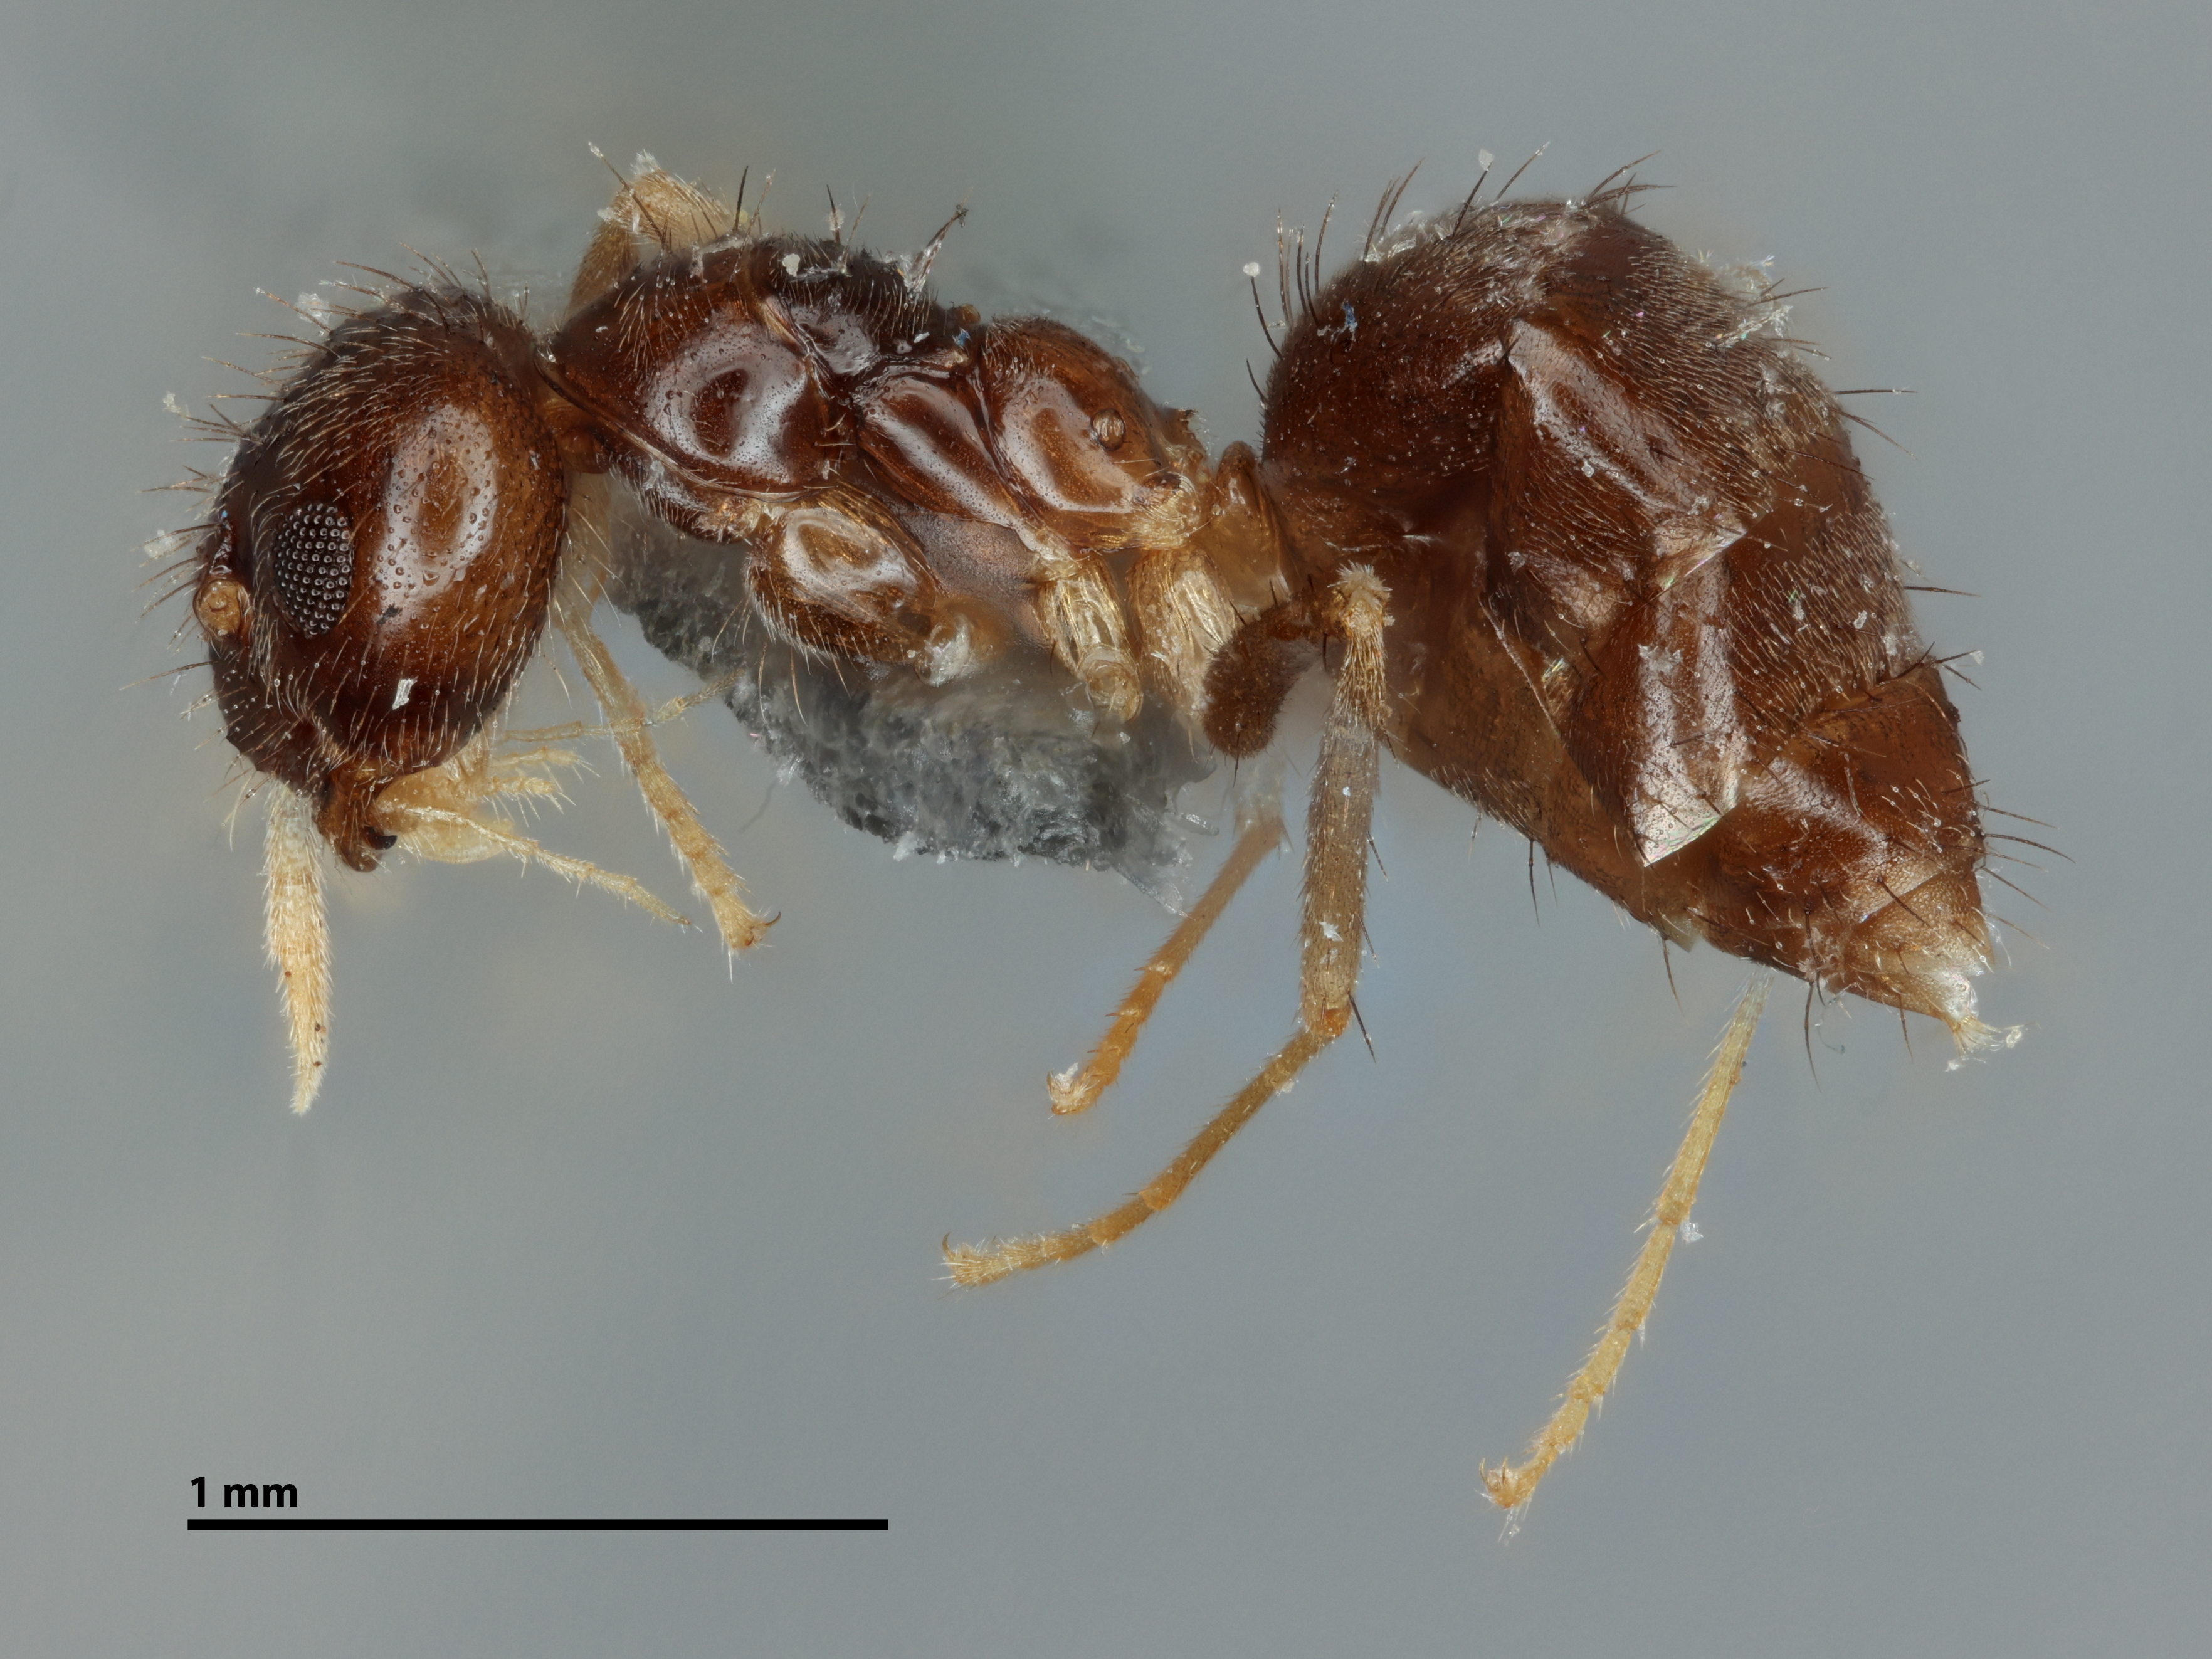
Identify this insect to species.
Nylanderia bibadia
